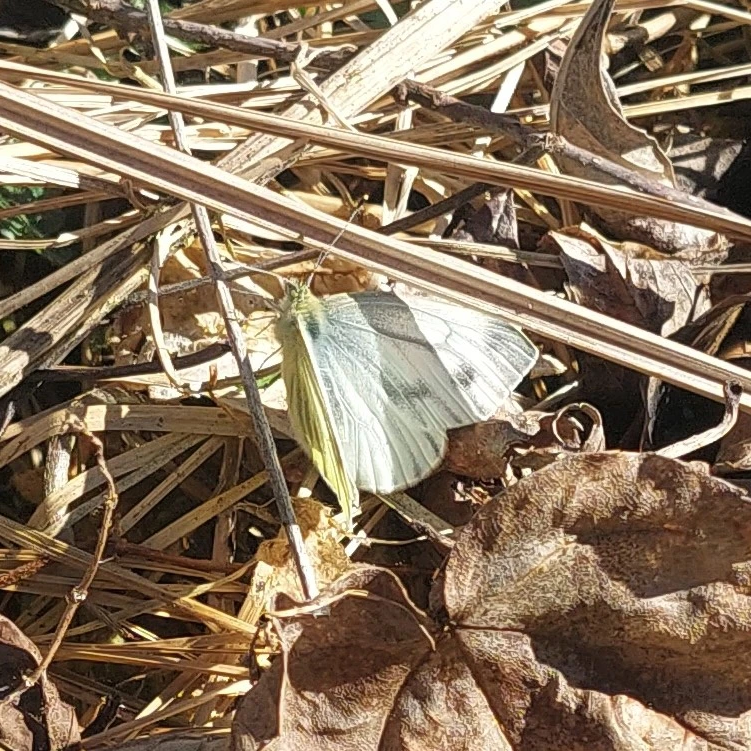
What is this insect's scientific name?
Pieris napi
